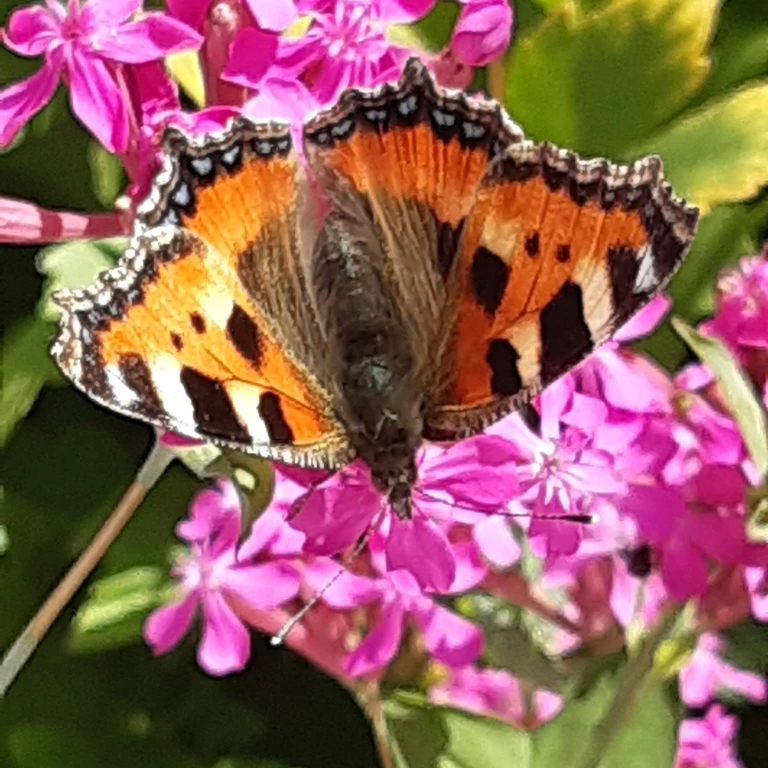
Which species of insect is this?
Aglais urticae
